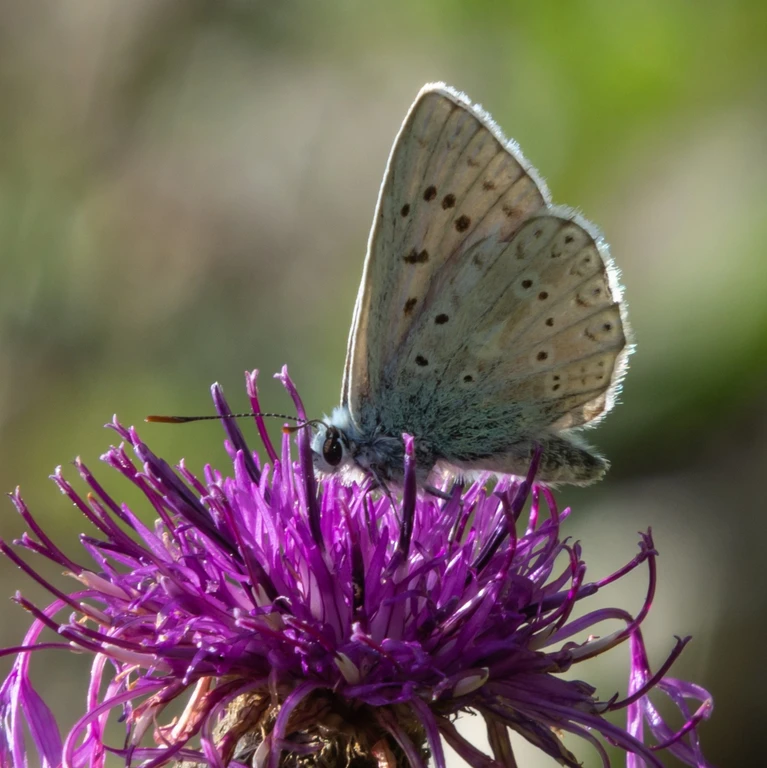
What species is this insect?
Lysandra coridon
